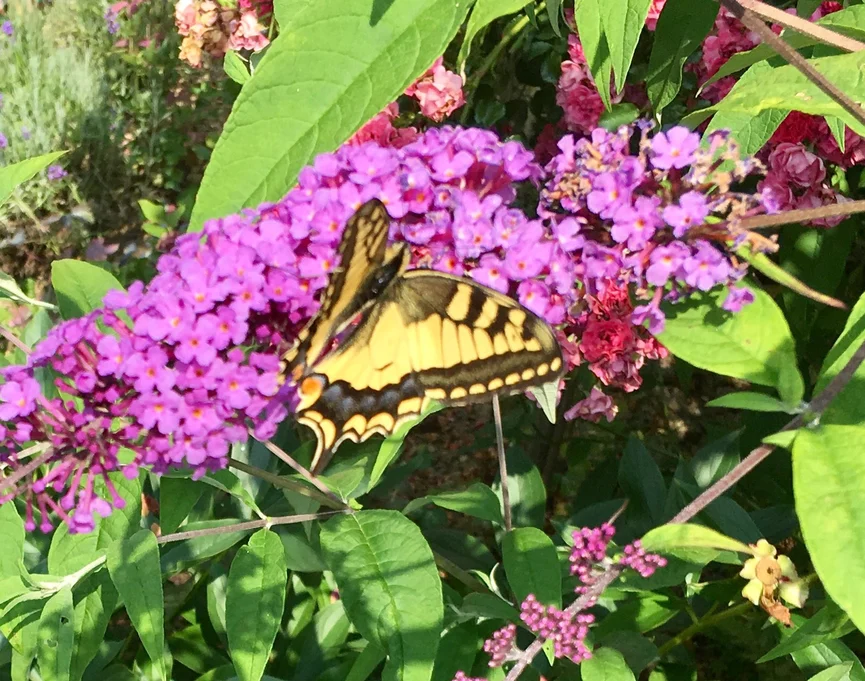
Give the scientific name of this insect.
Papilio machaon
